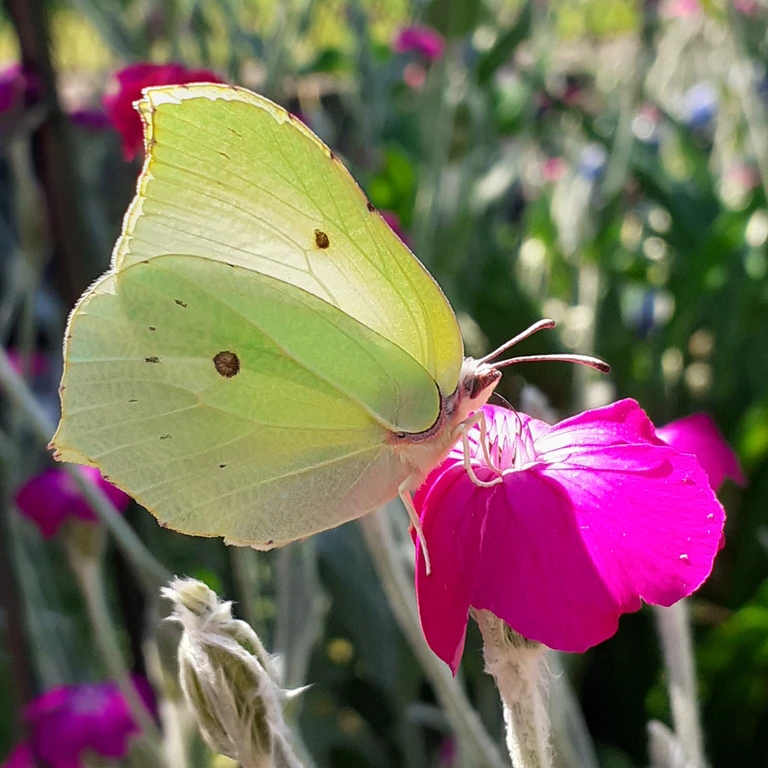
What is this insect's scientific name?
Gonepteryx rhamni
